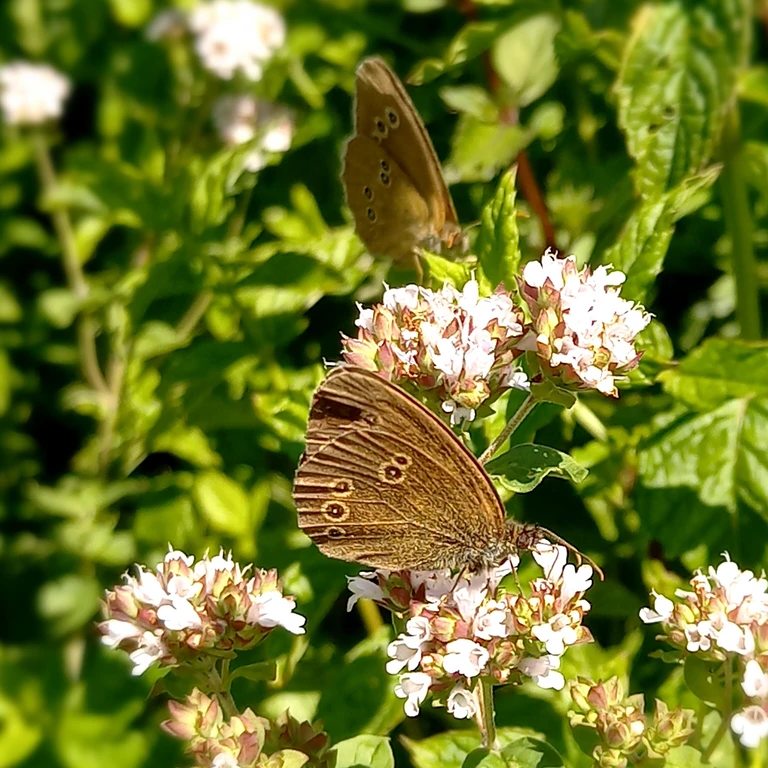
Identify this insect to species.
Aphantopus hyperantus
